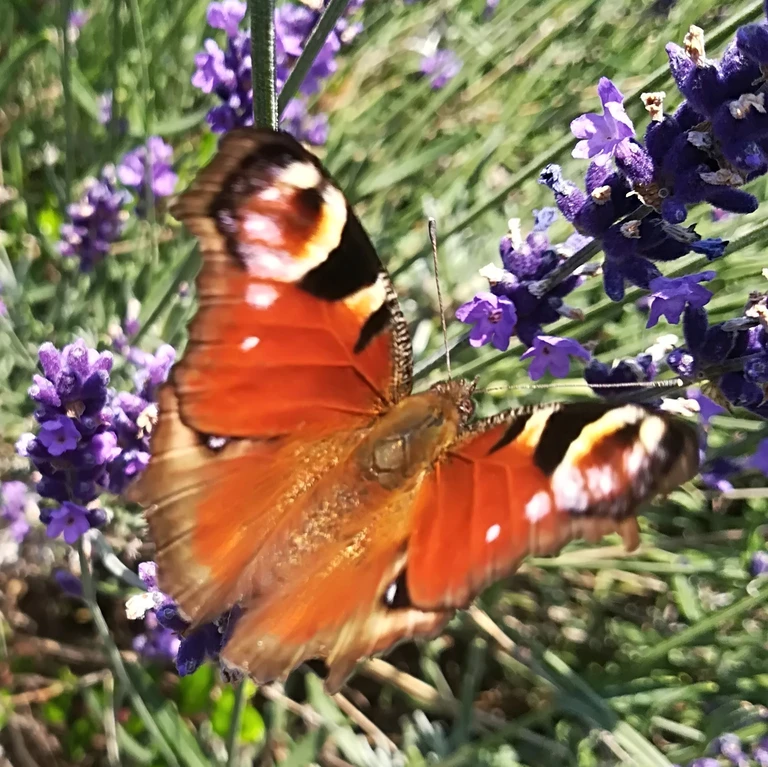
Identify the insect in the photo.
Aglais io
